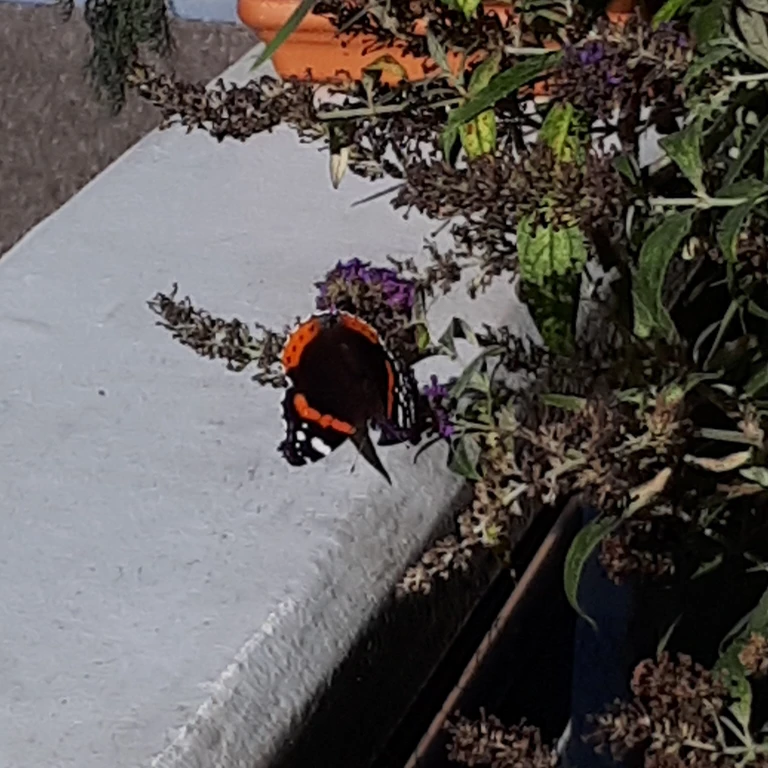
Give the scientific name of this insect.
Vanessa atalanta
